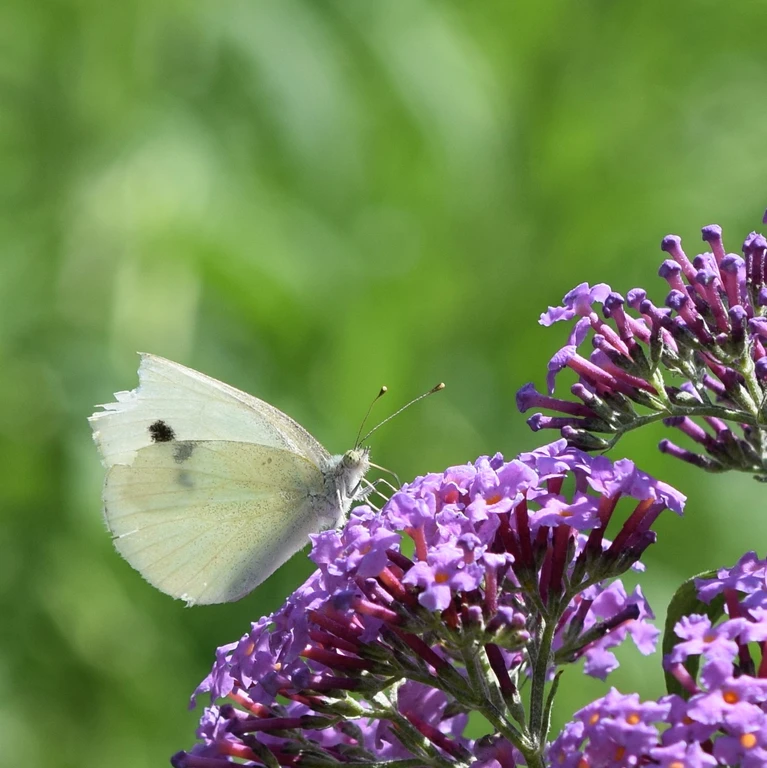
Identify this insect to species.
Pieris rapae
